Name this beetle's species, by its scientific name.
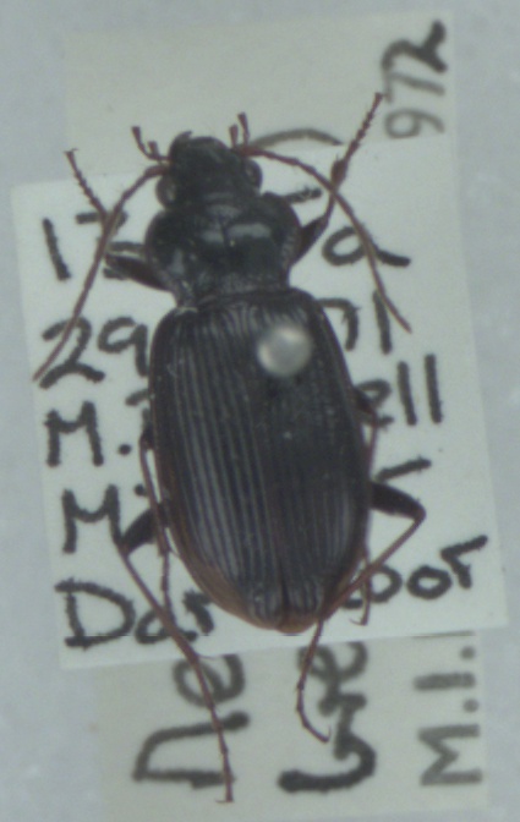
Nebria brevicollis
